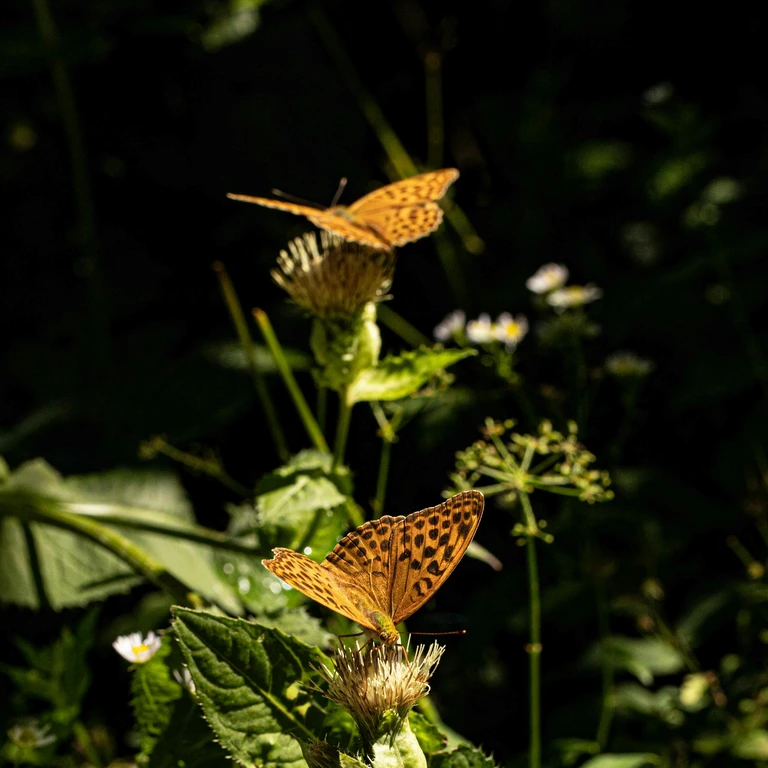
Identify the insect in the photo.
Argynnis paphia
